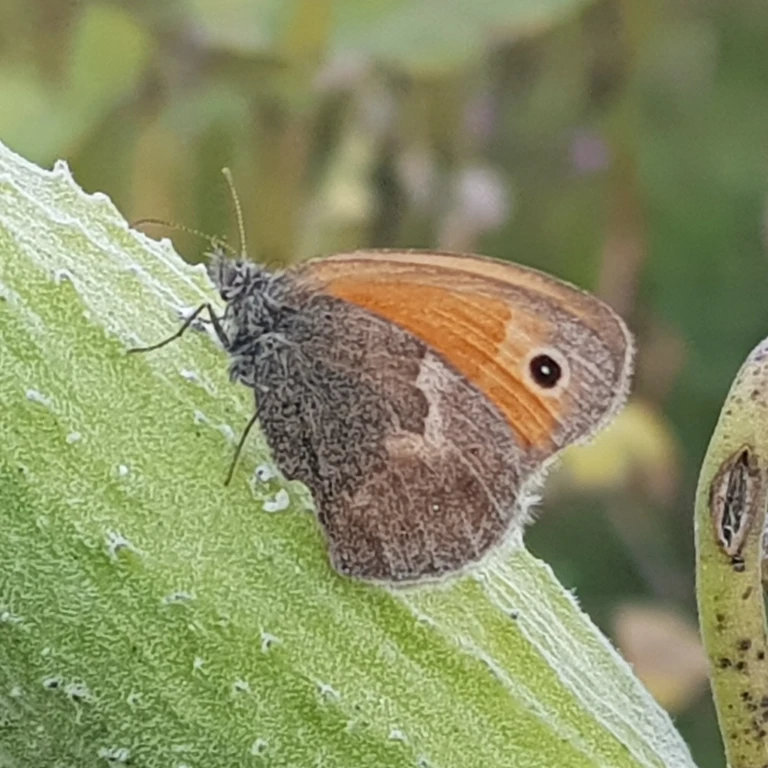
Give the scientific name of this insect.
Coenonympha pamphilus
